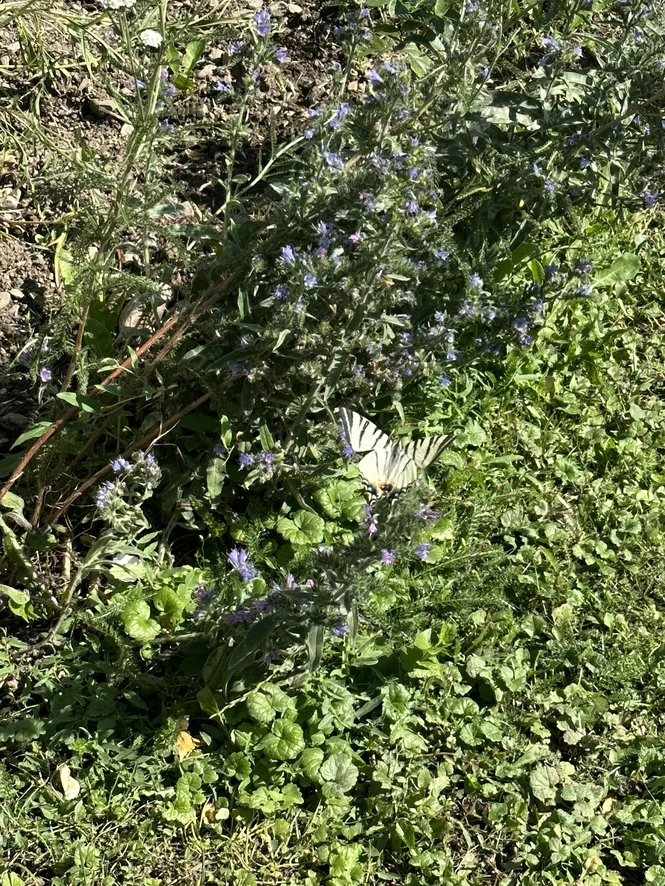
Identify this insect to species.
Iphiclides podalirius
